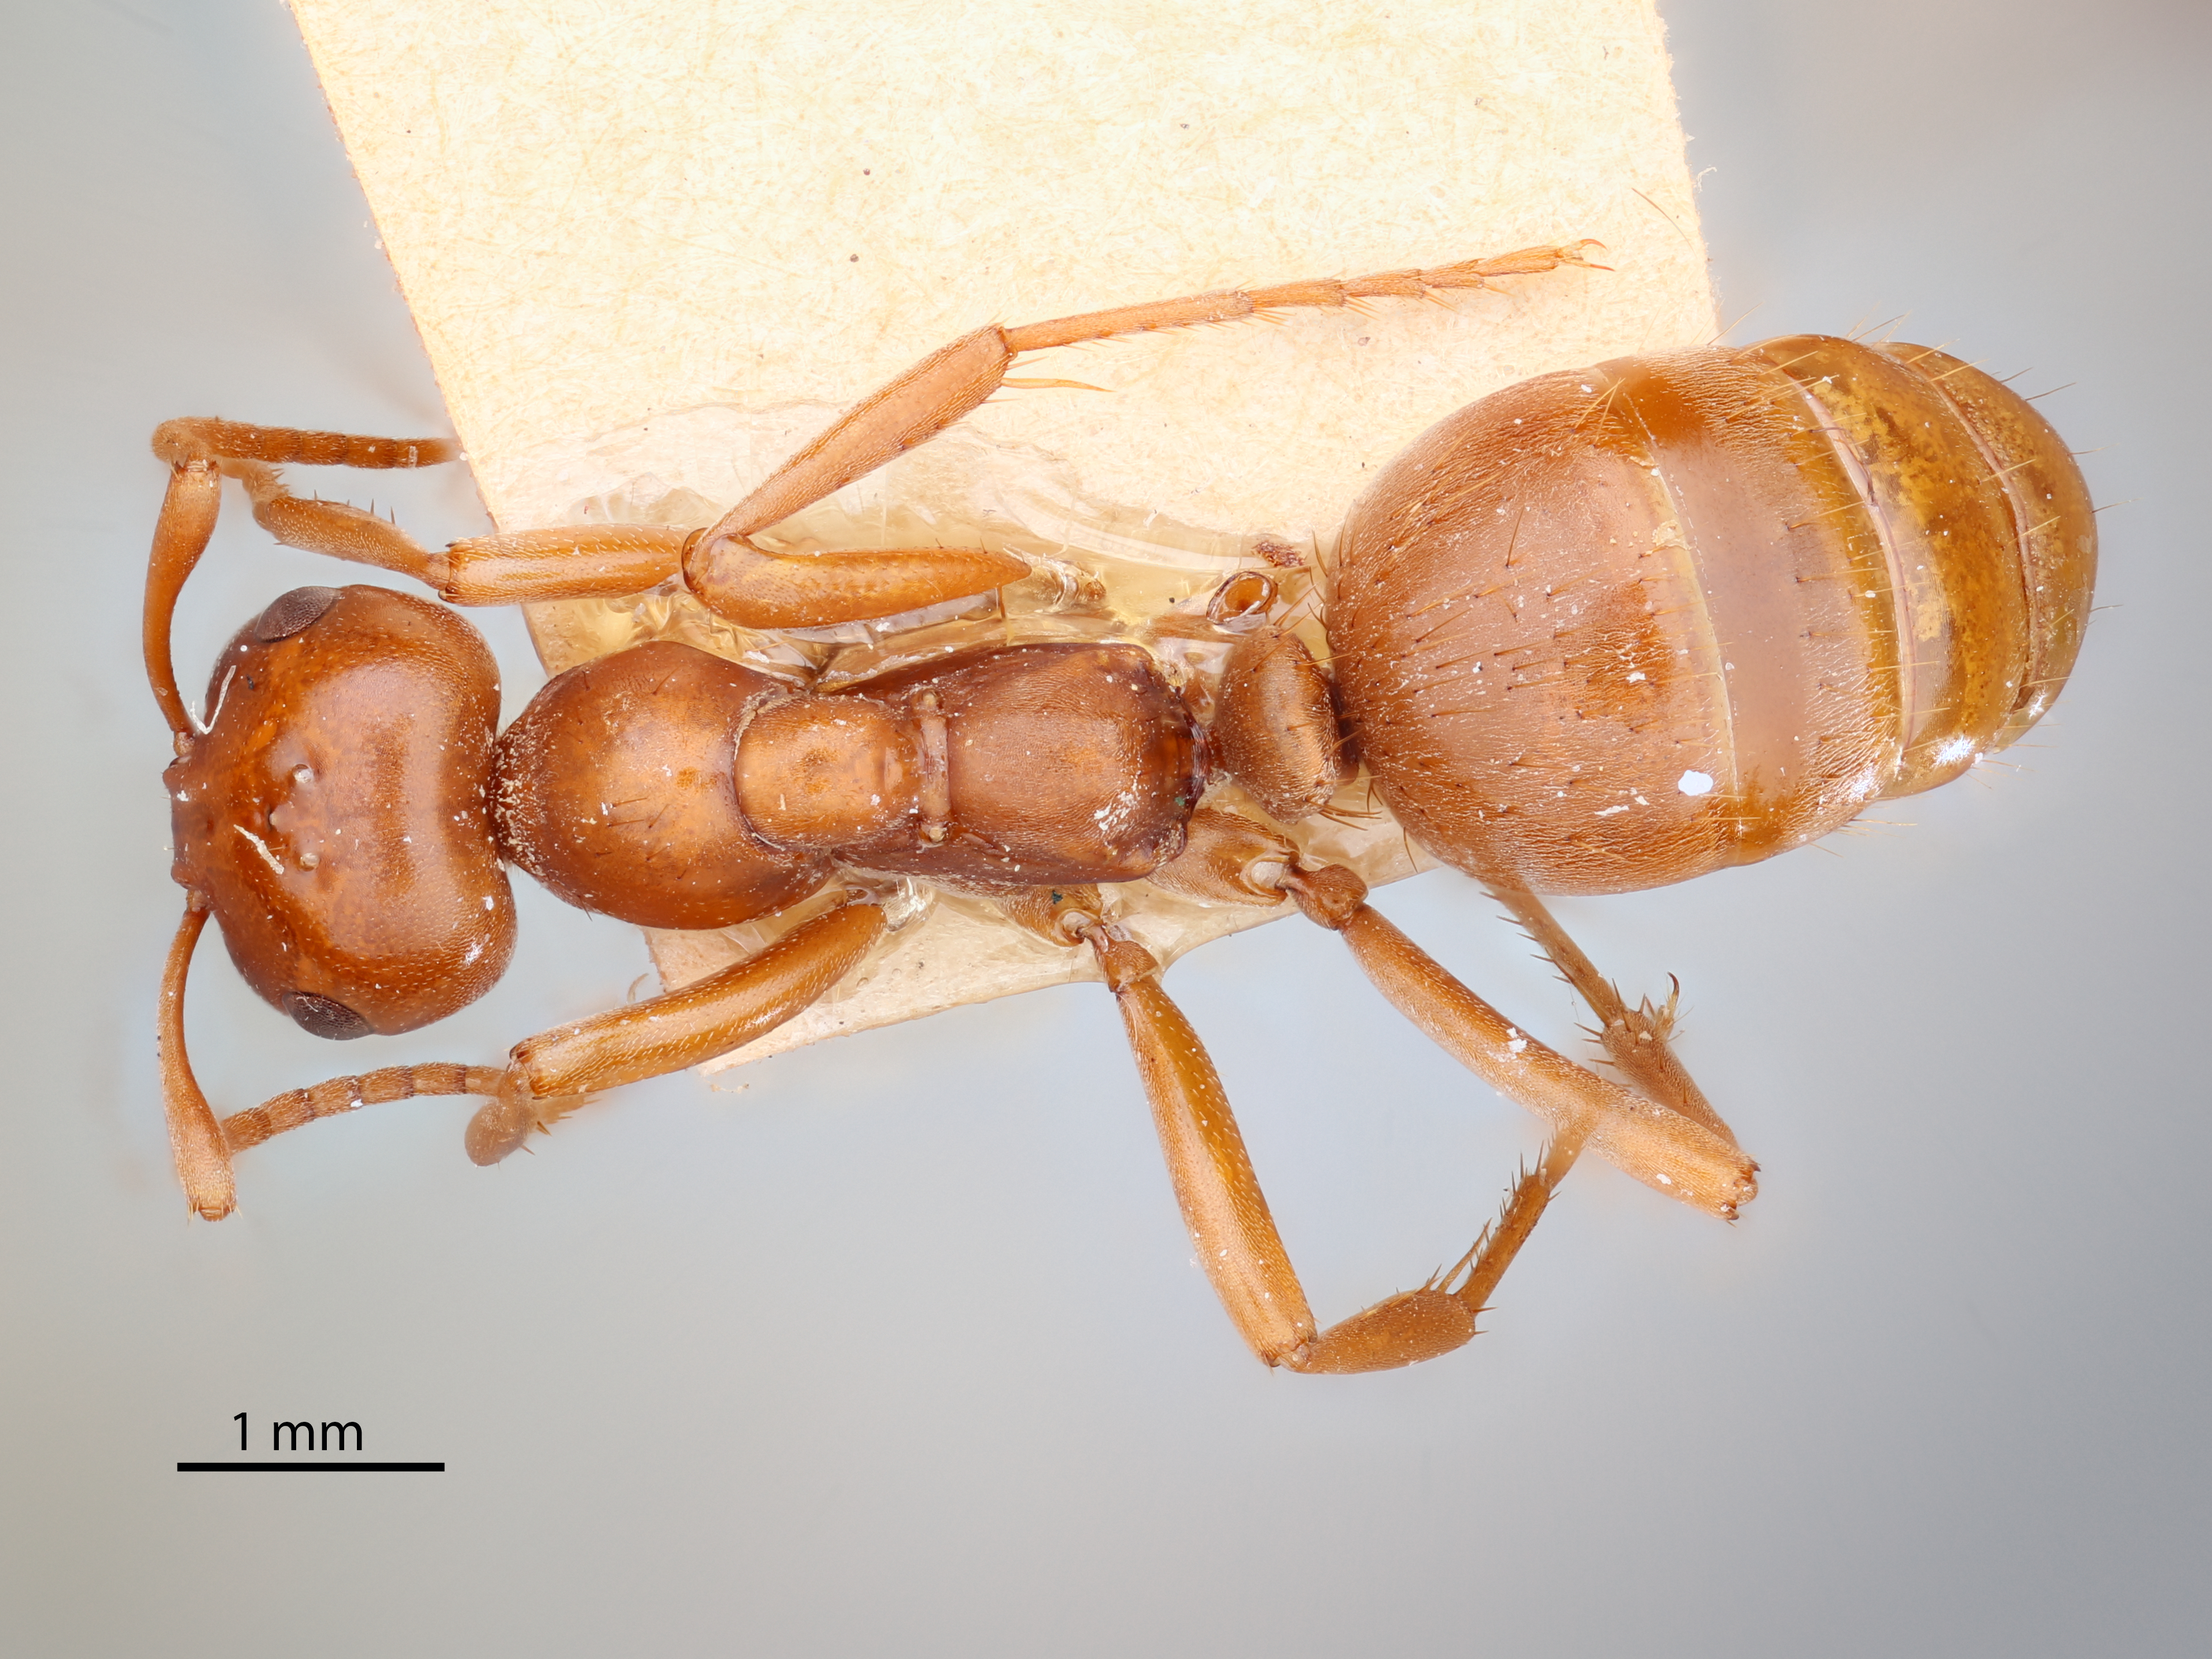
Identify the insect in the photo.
Polyergus rufescens
